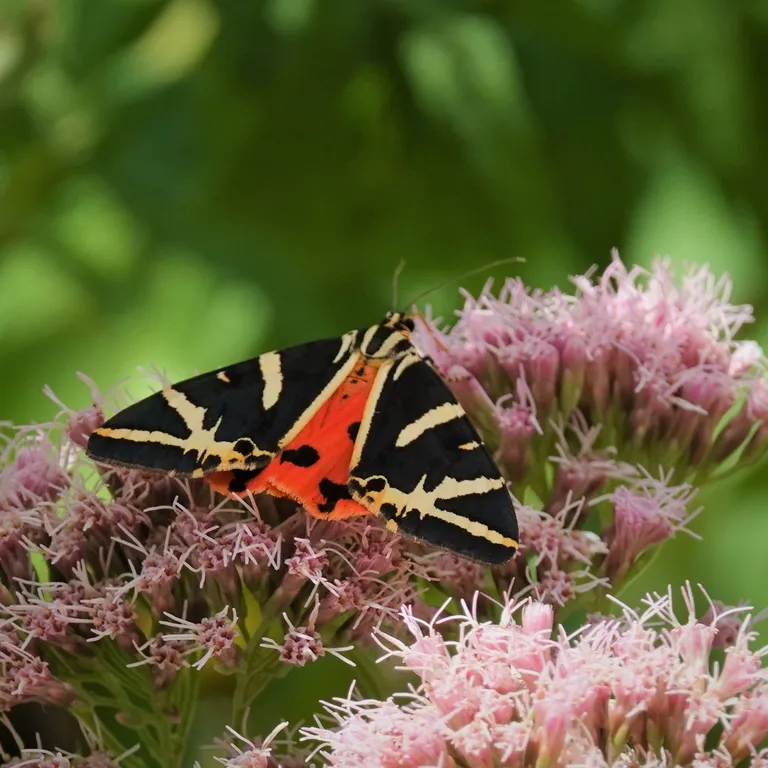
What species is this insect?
Euplagia quadripunctaria
